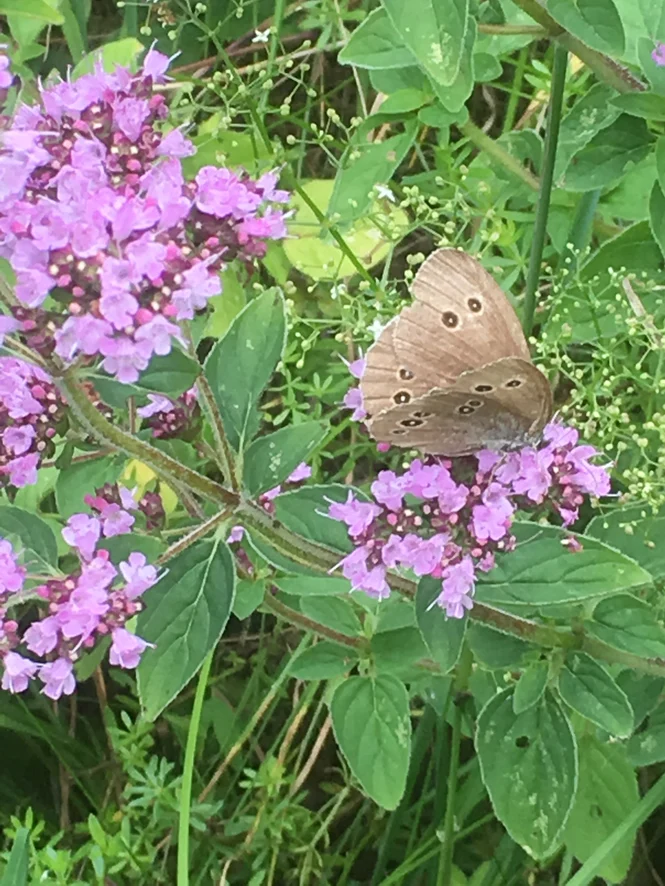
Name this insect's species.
Aphantopus hyperantus
